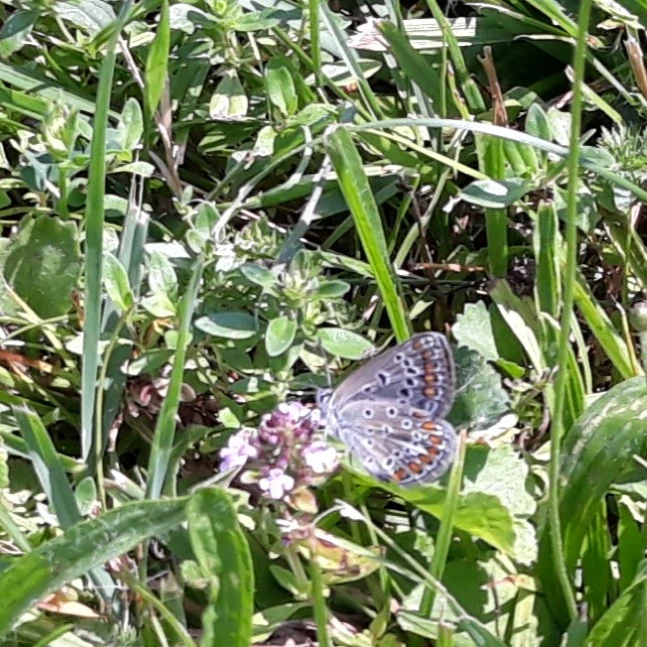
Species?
Polyommatus icarus
